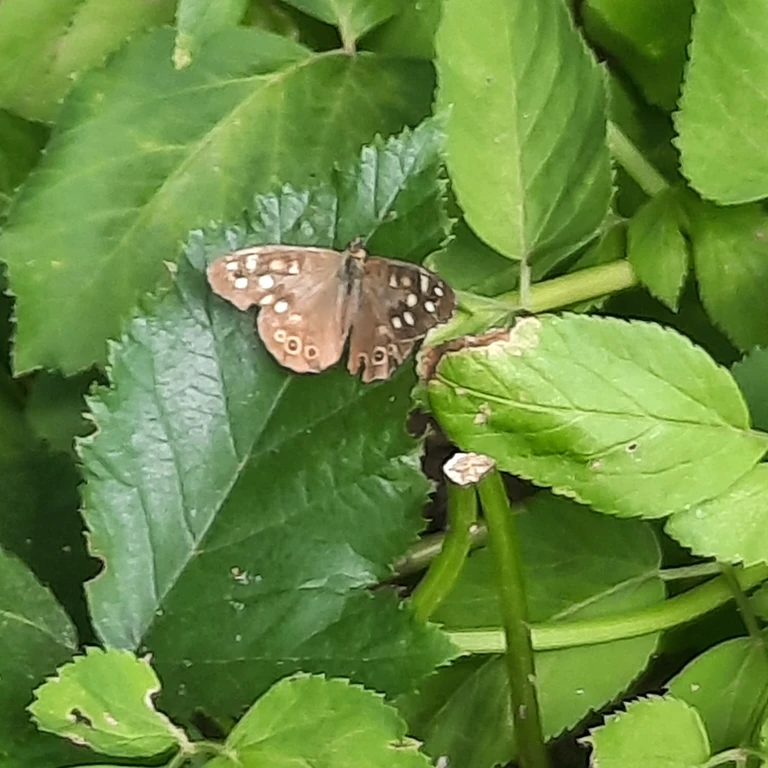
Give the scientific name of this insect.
Pararge aegeria
